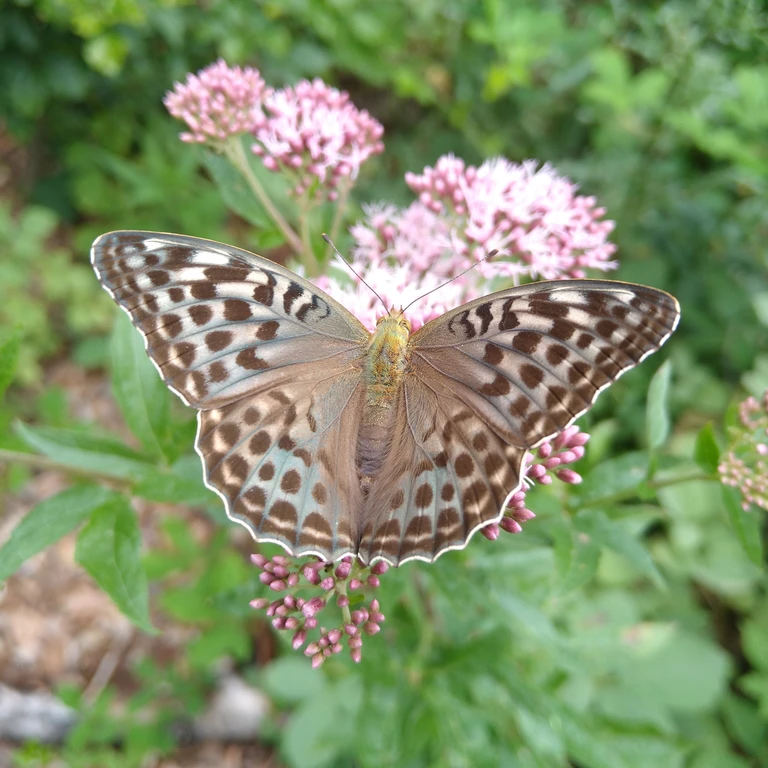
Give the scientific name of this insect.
Argynnis paphia
